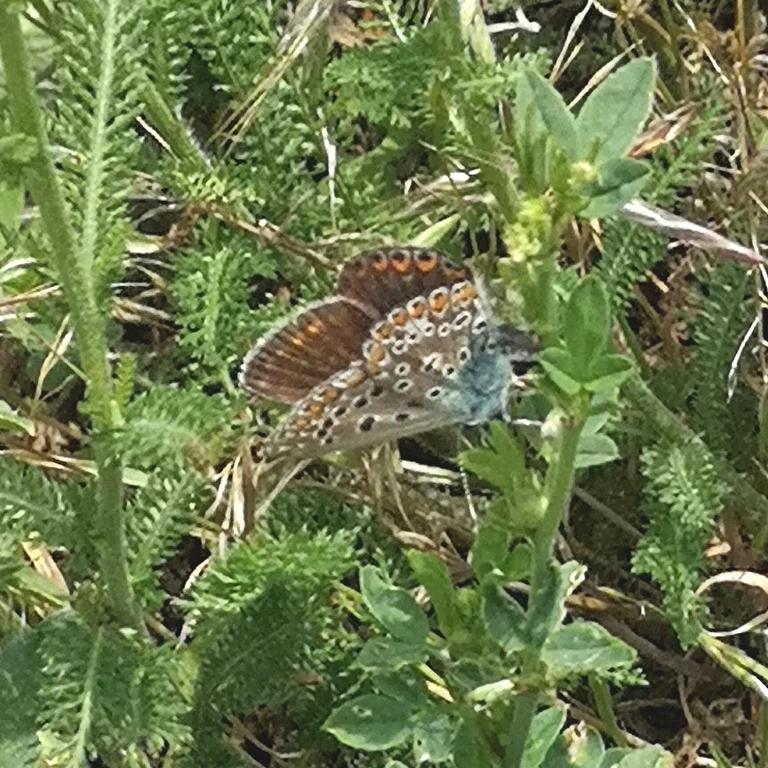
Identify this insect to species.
Polyommatus icarus
